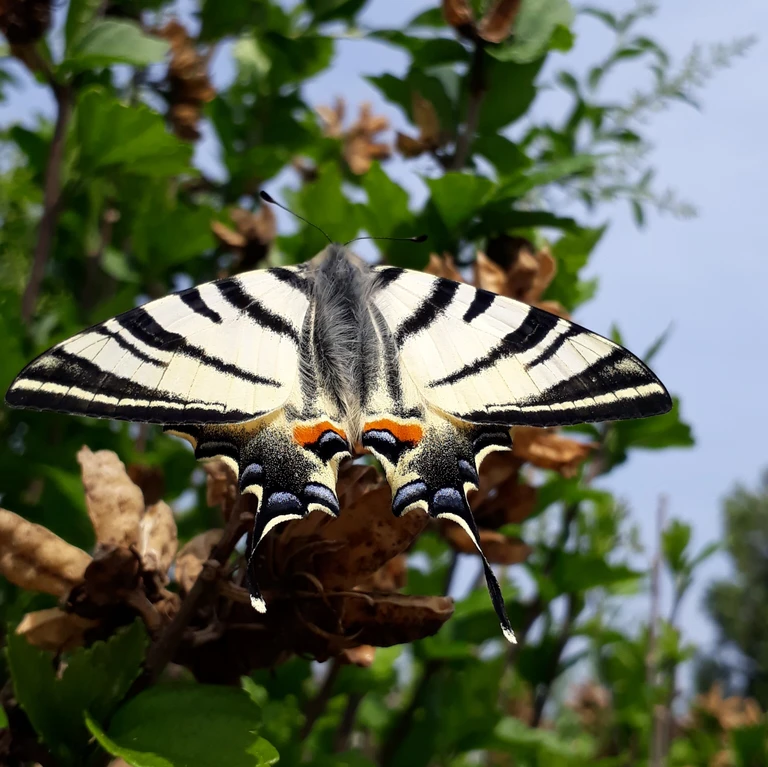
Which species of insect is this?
Iphiclides podalirius
